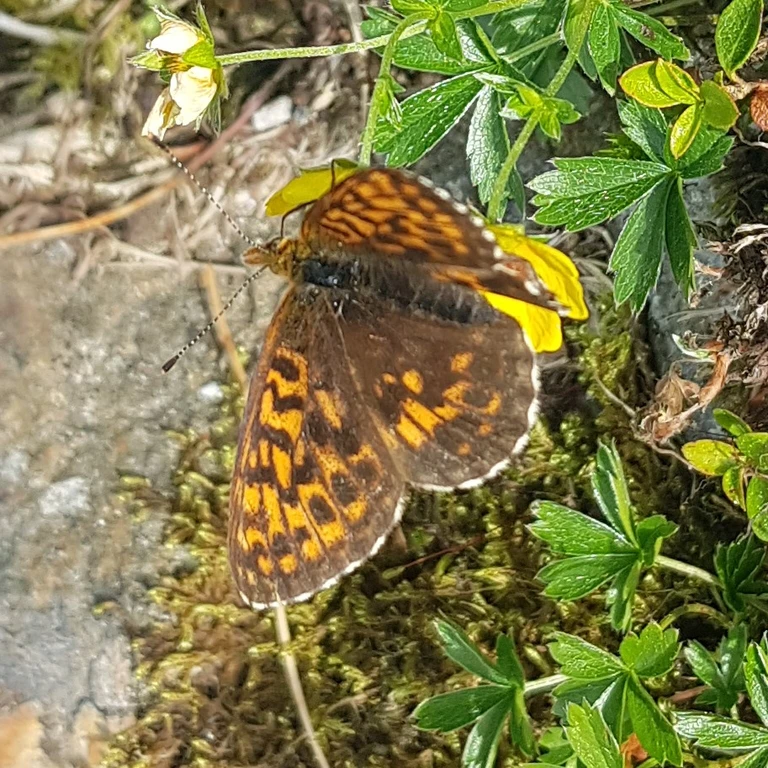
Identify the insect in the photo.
Boloria thore
